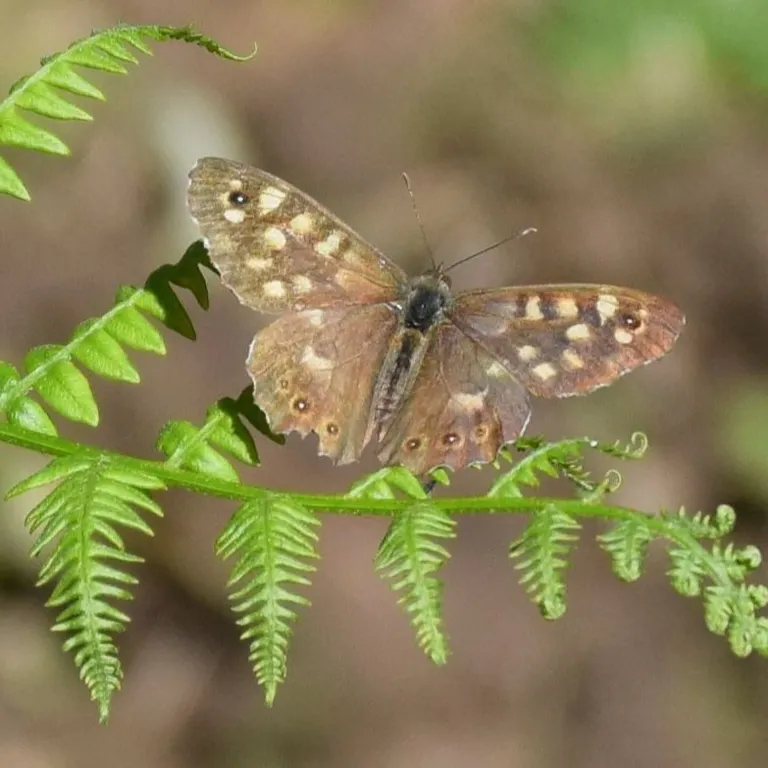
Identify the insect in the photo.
Pararge aegeria
